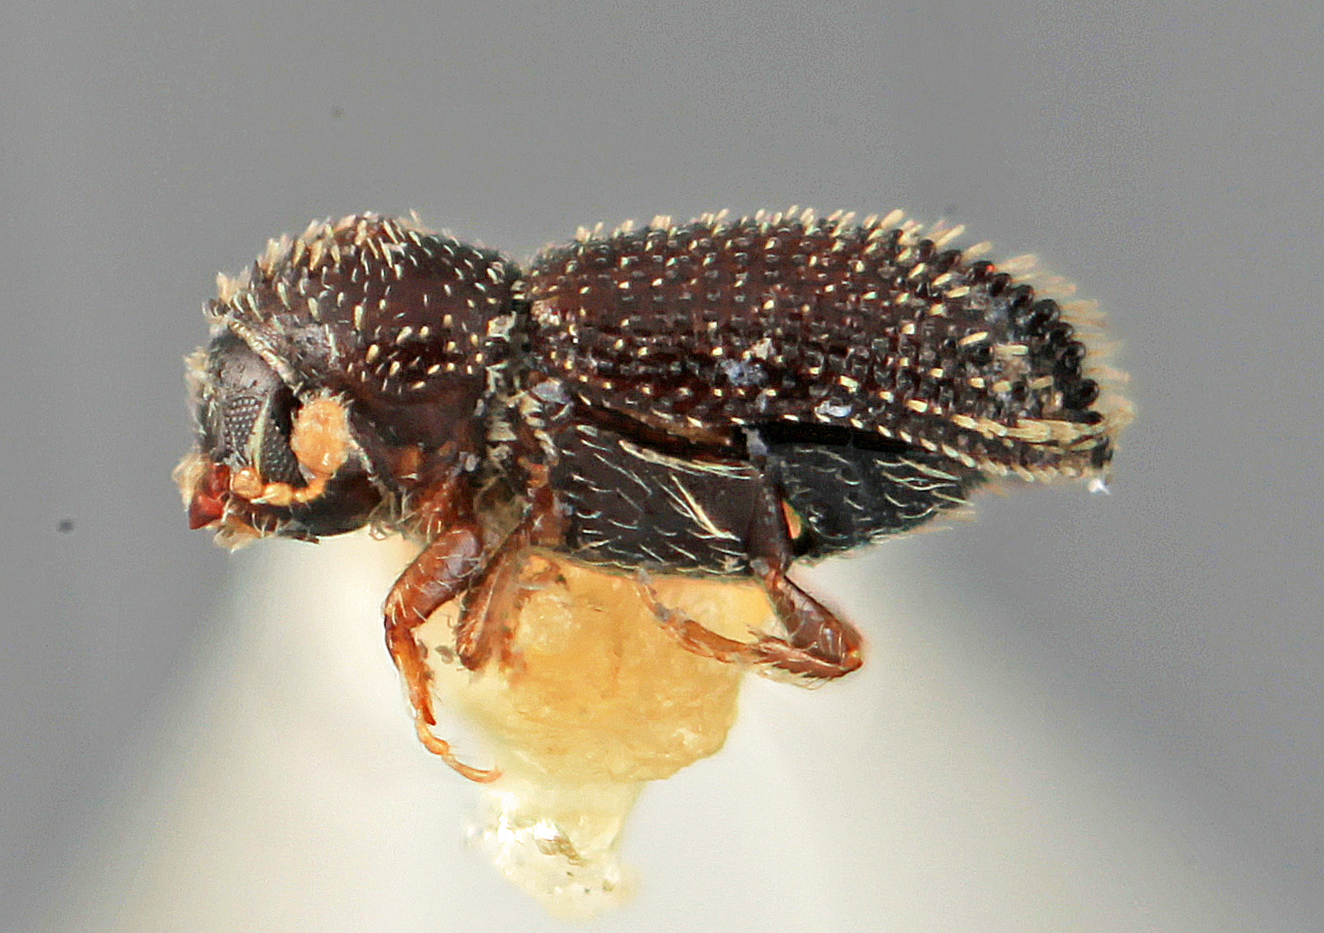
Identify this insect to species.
Pseudothysanoes vallatus
